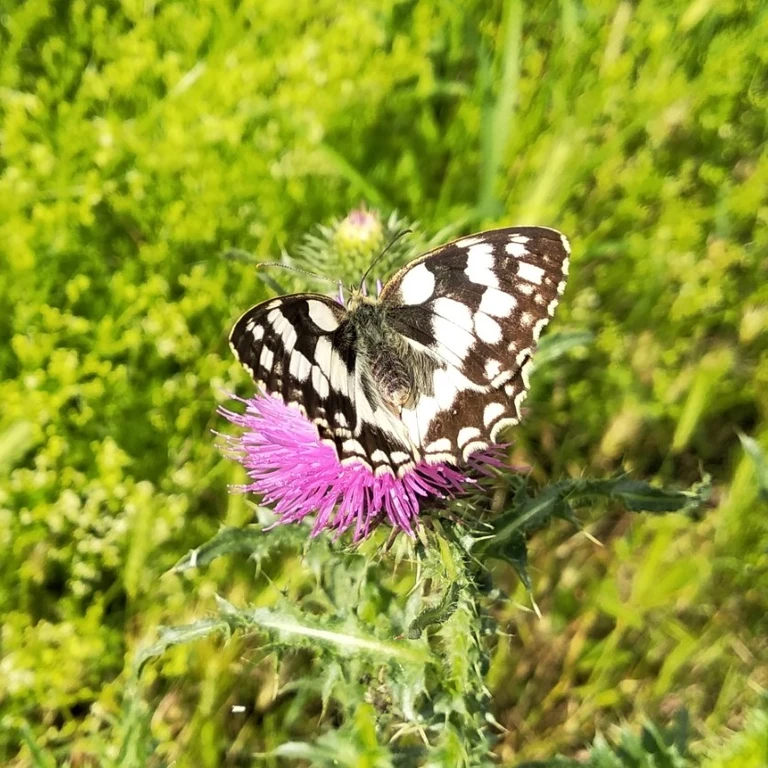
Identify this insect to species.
Melanargia galathea
